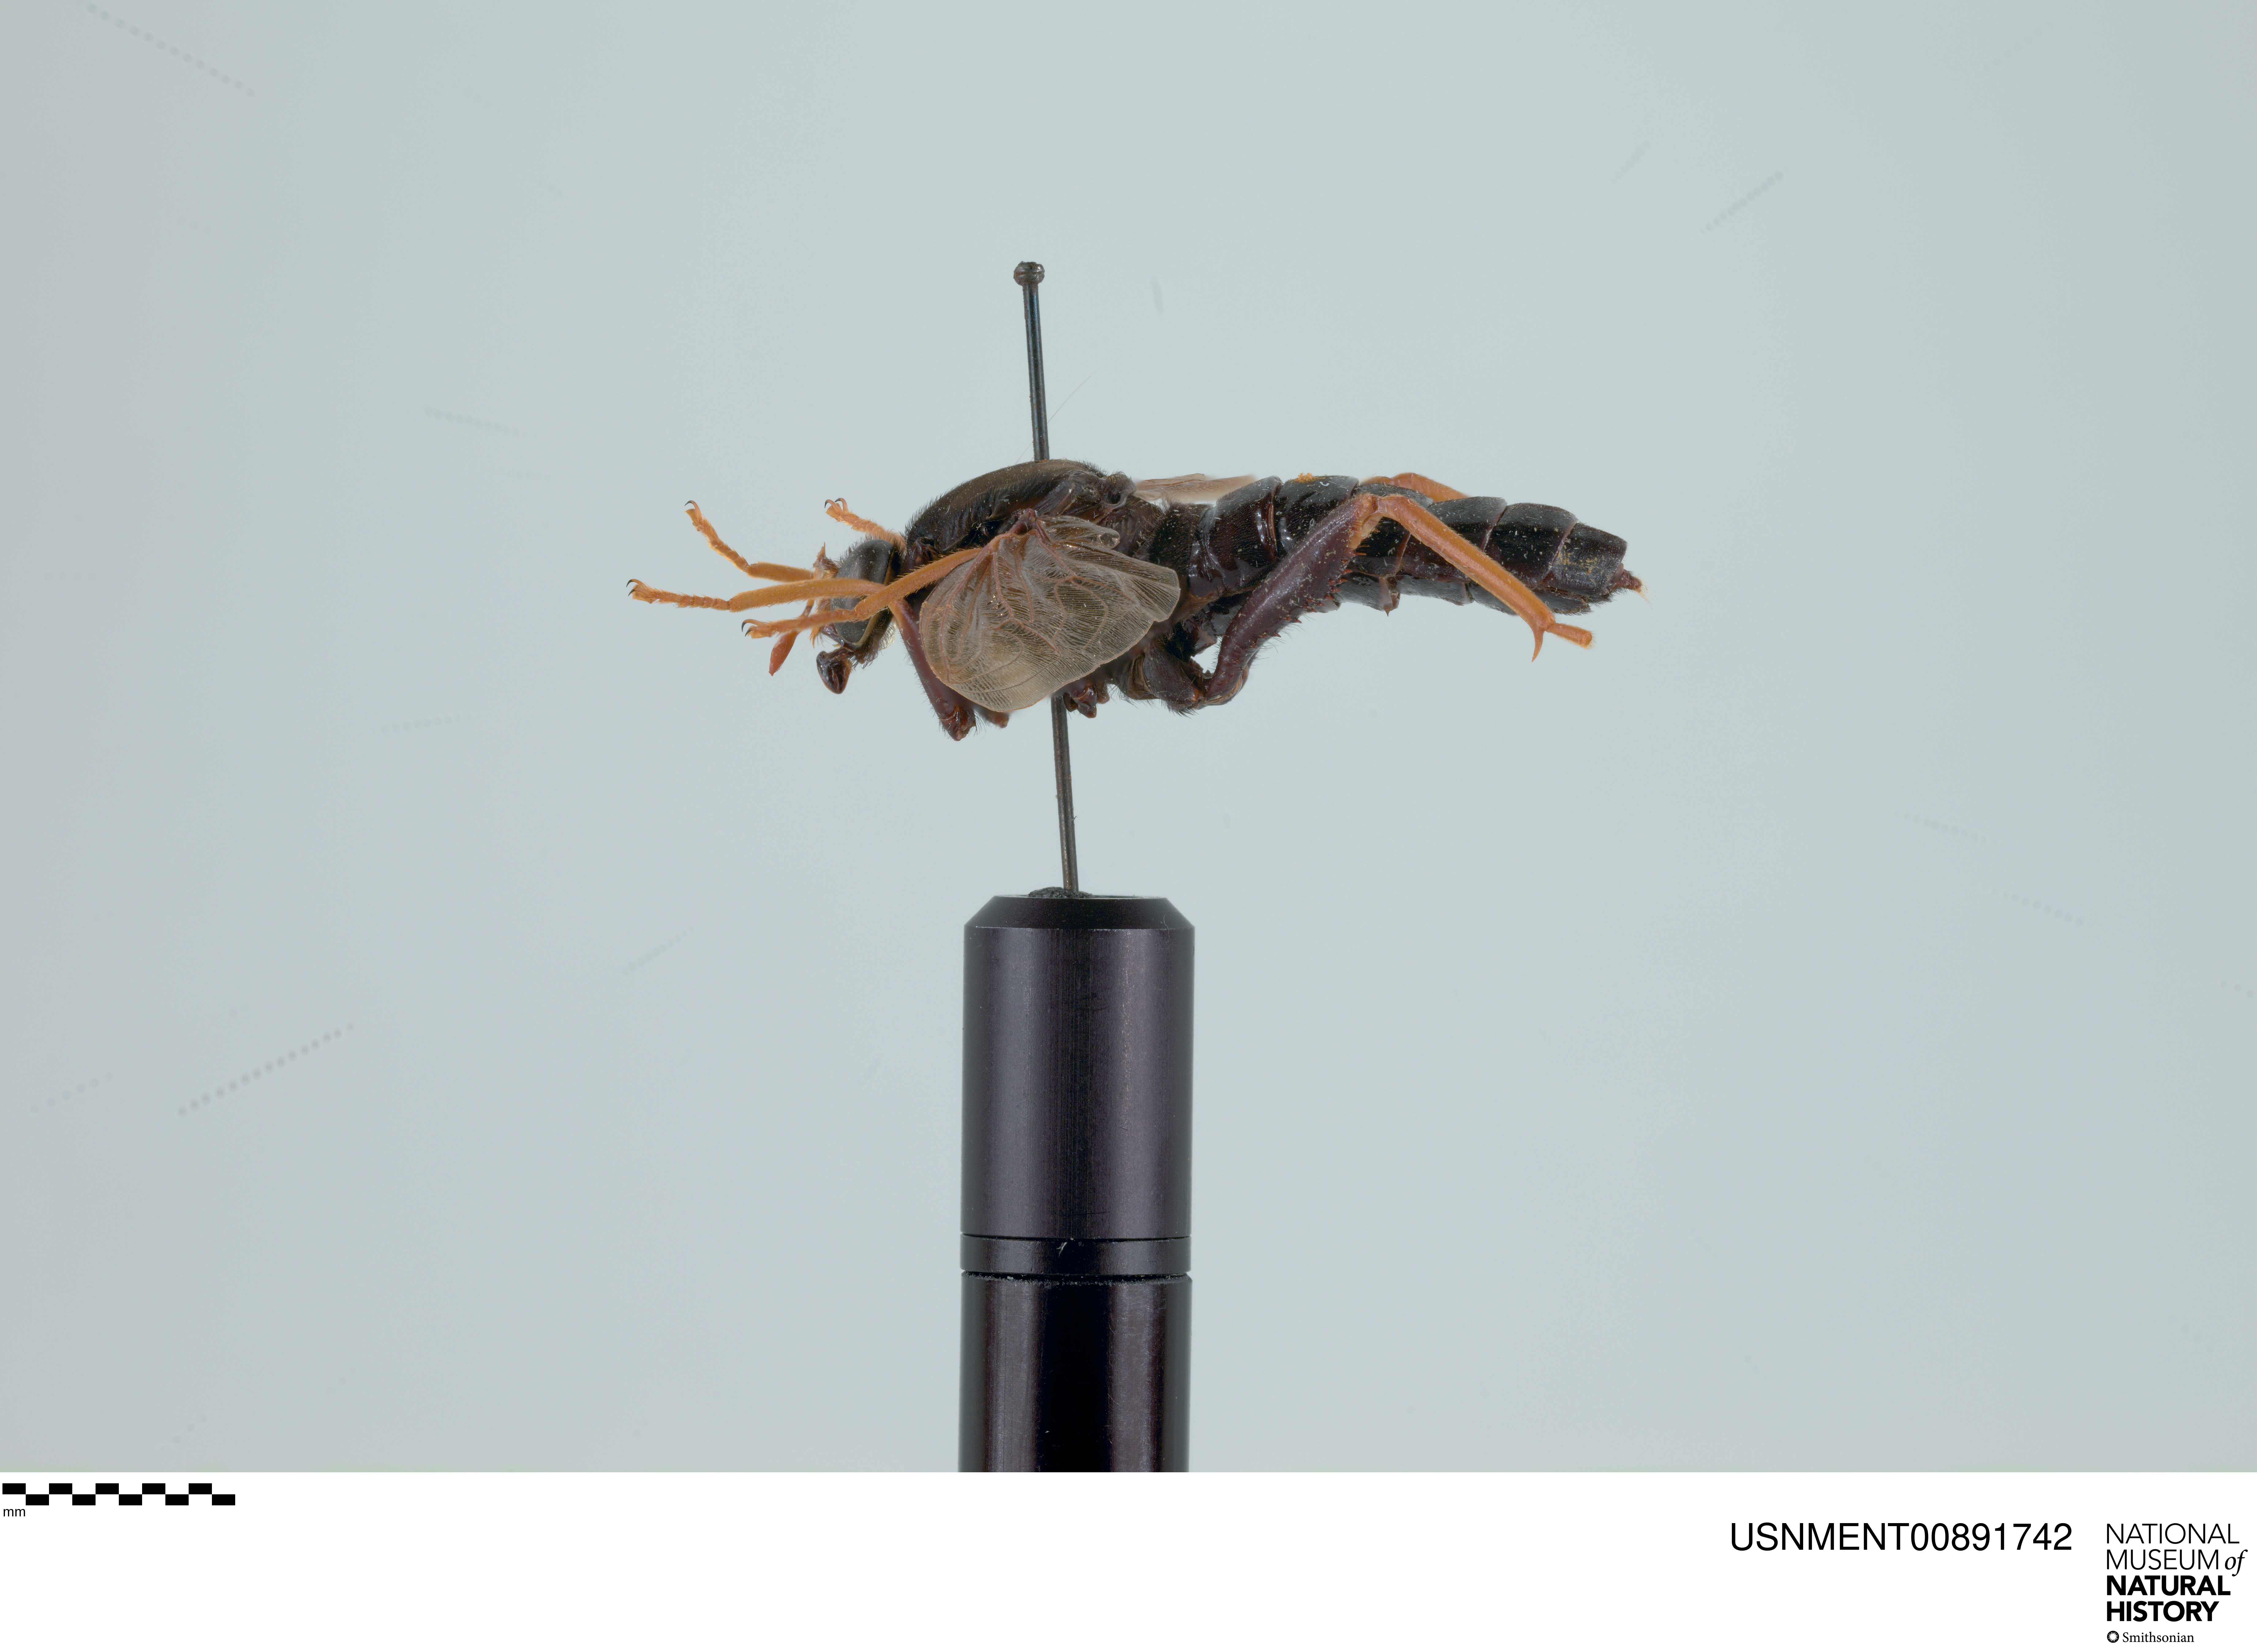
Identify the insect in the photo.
Mydas tibialis
